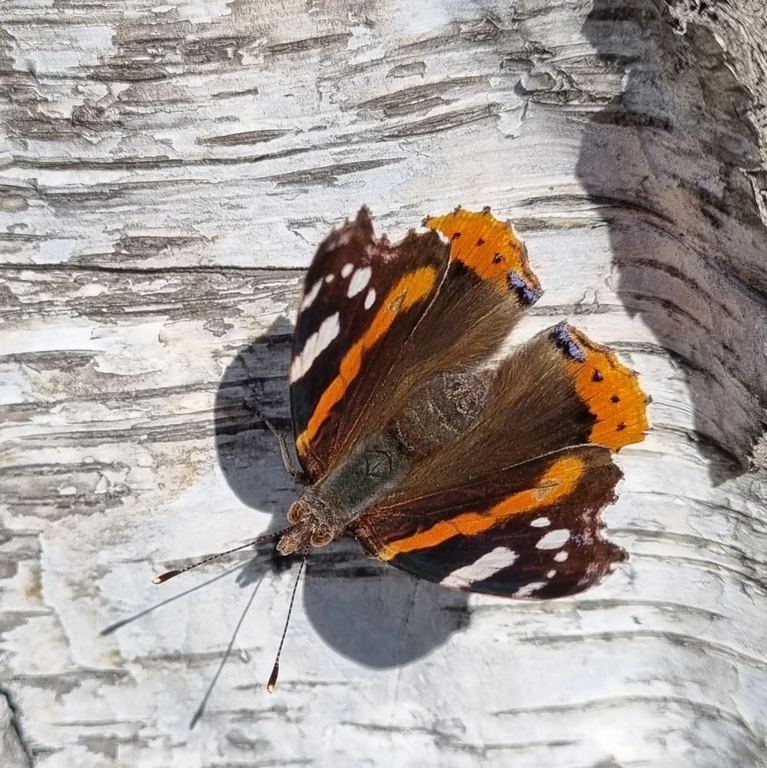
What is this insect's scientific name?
Vanessa atalanta
